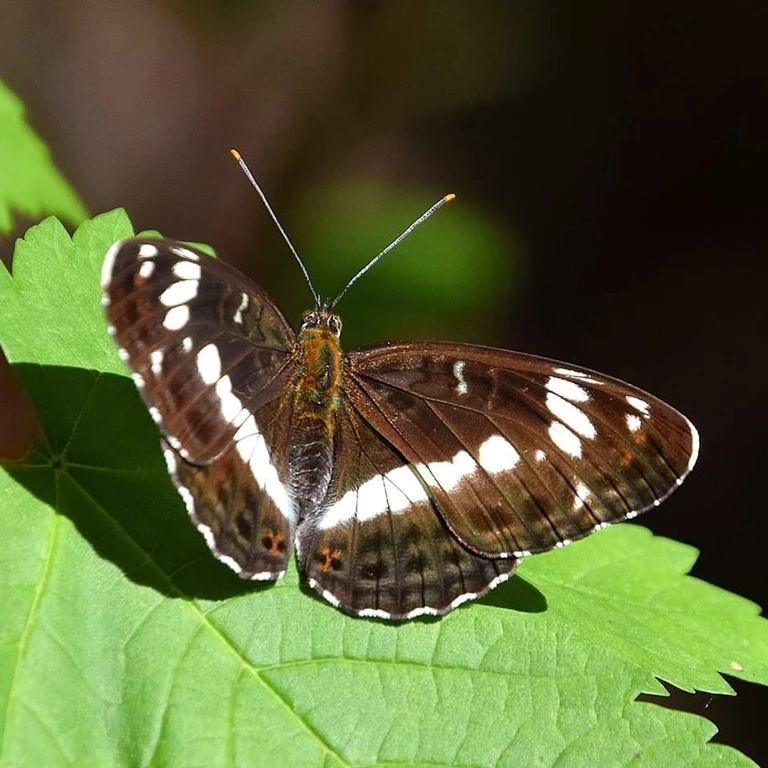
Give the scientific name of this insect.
Limenitis camilla (also Ladoga camilla)
